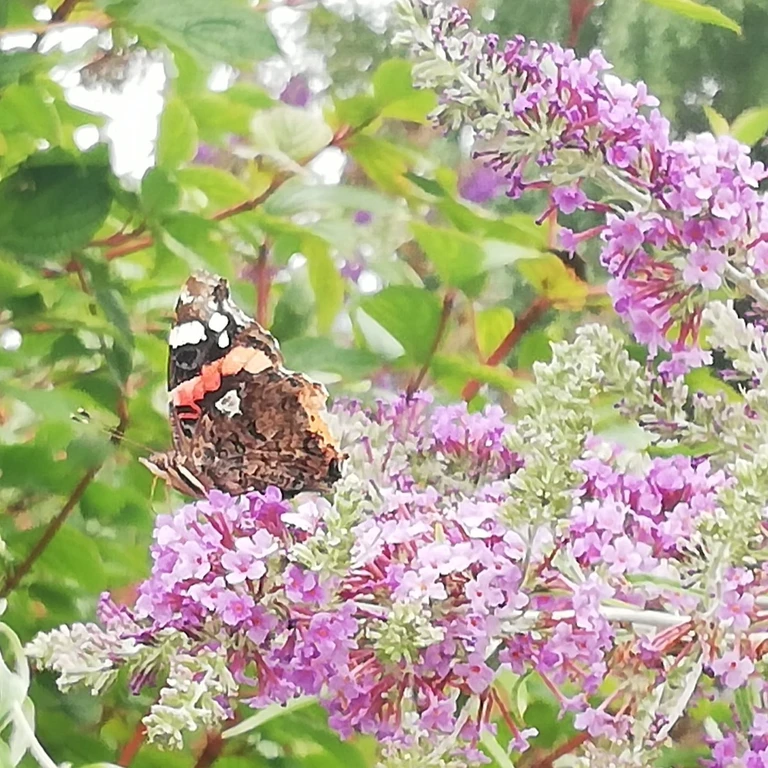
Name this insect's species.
Vanessa atalanta
